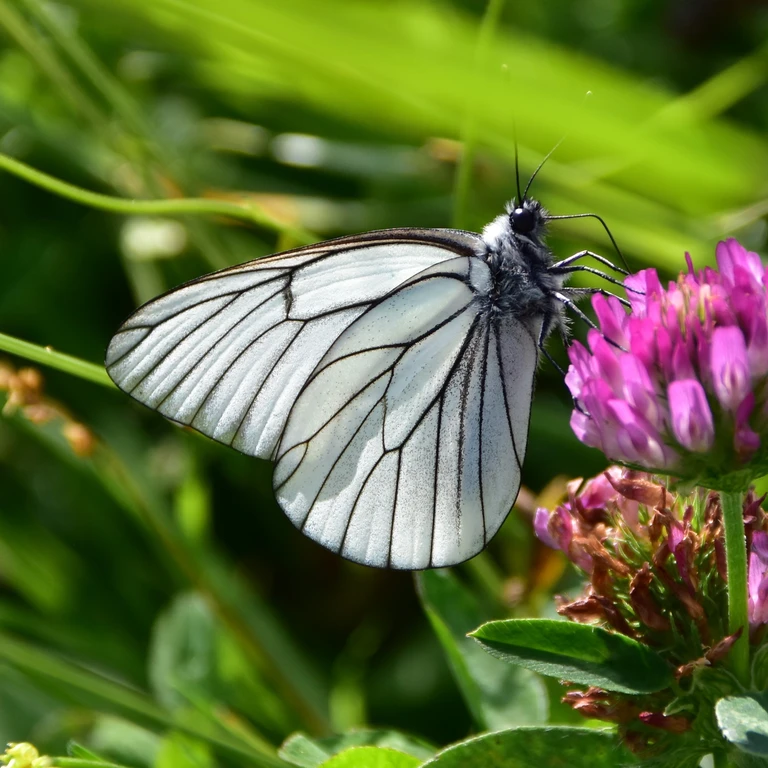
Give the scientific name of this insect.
Aporia crataegi
